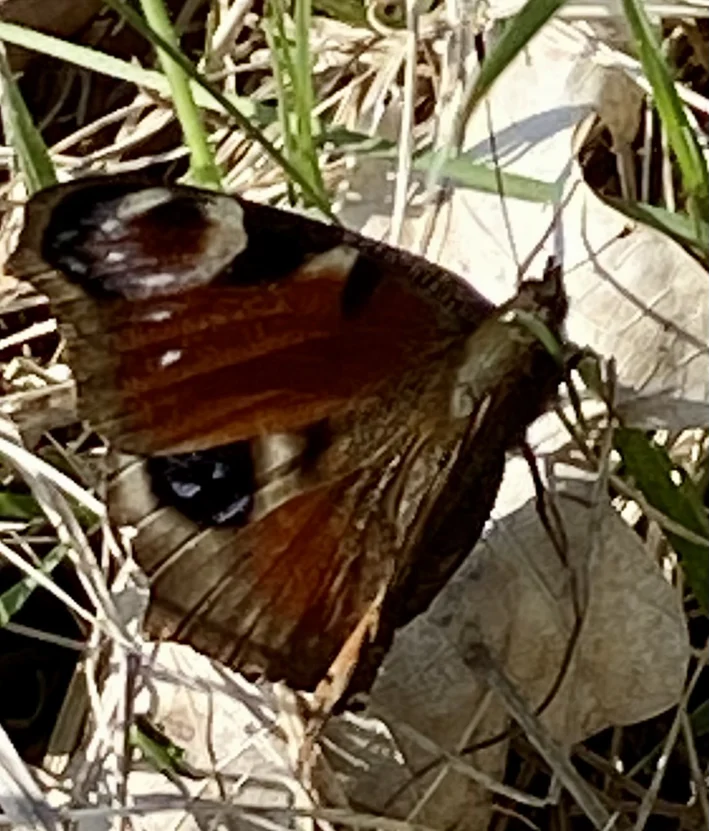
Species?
Aglais io
